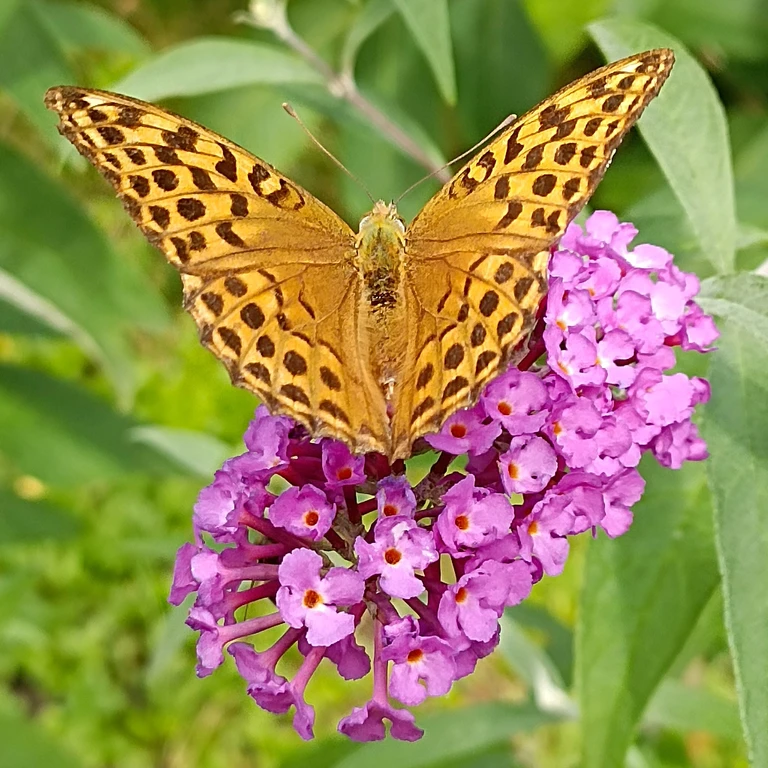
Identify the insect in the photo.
Argynnis paphia
